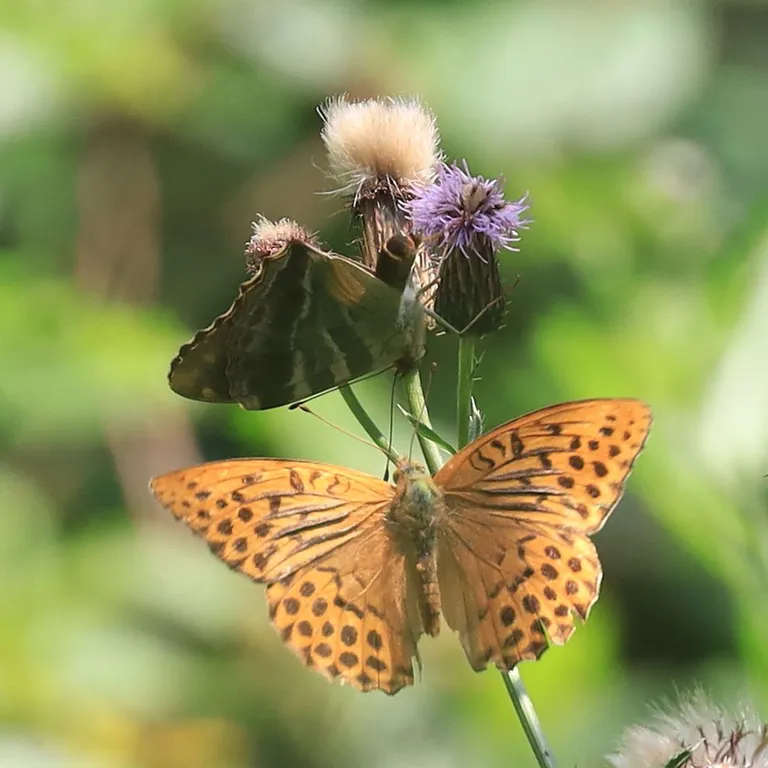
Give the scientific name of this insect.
Argynnis paphia
